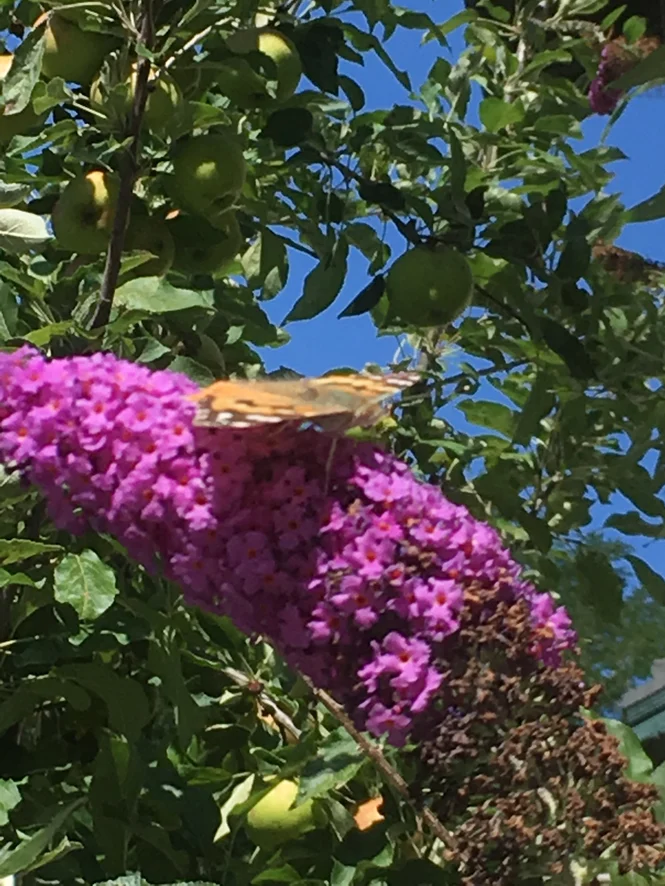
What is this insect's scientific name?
Vanessa cardui
